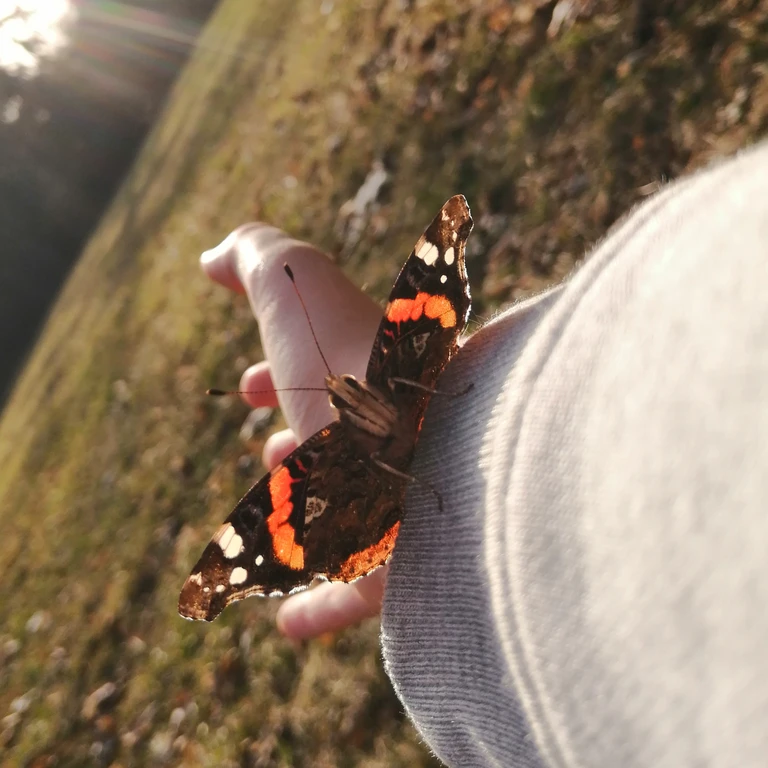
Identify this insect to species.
Vanessa atalanta
